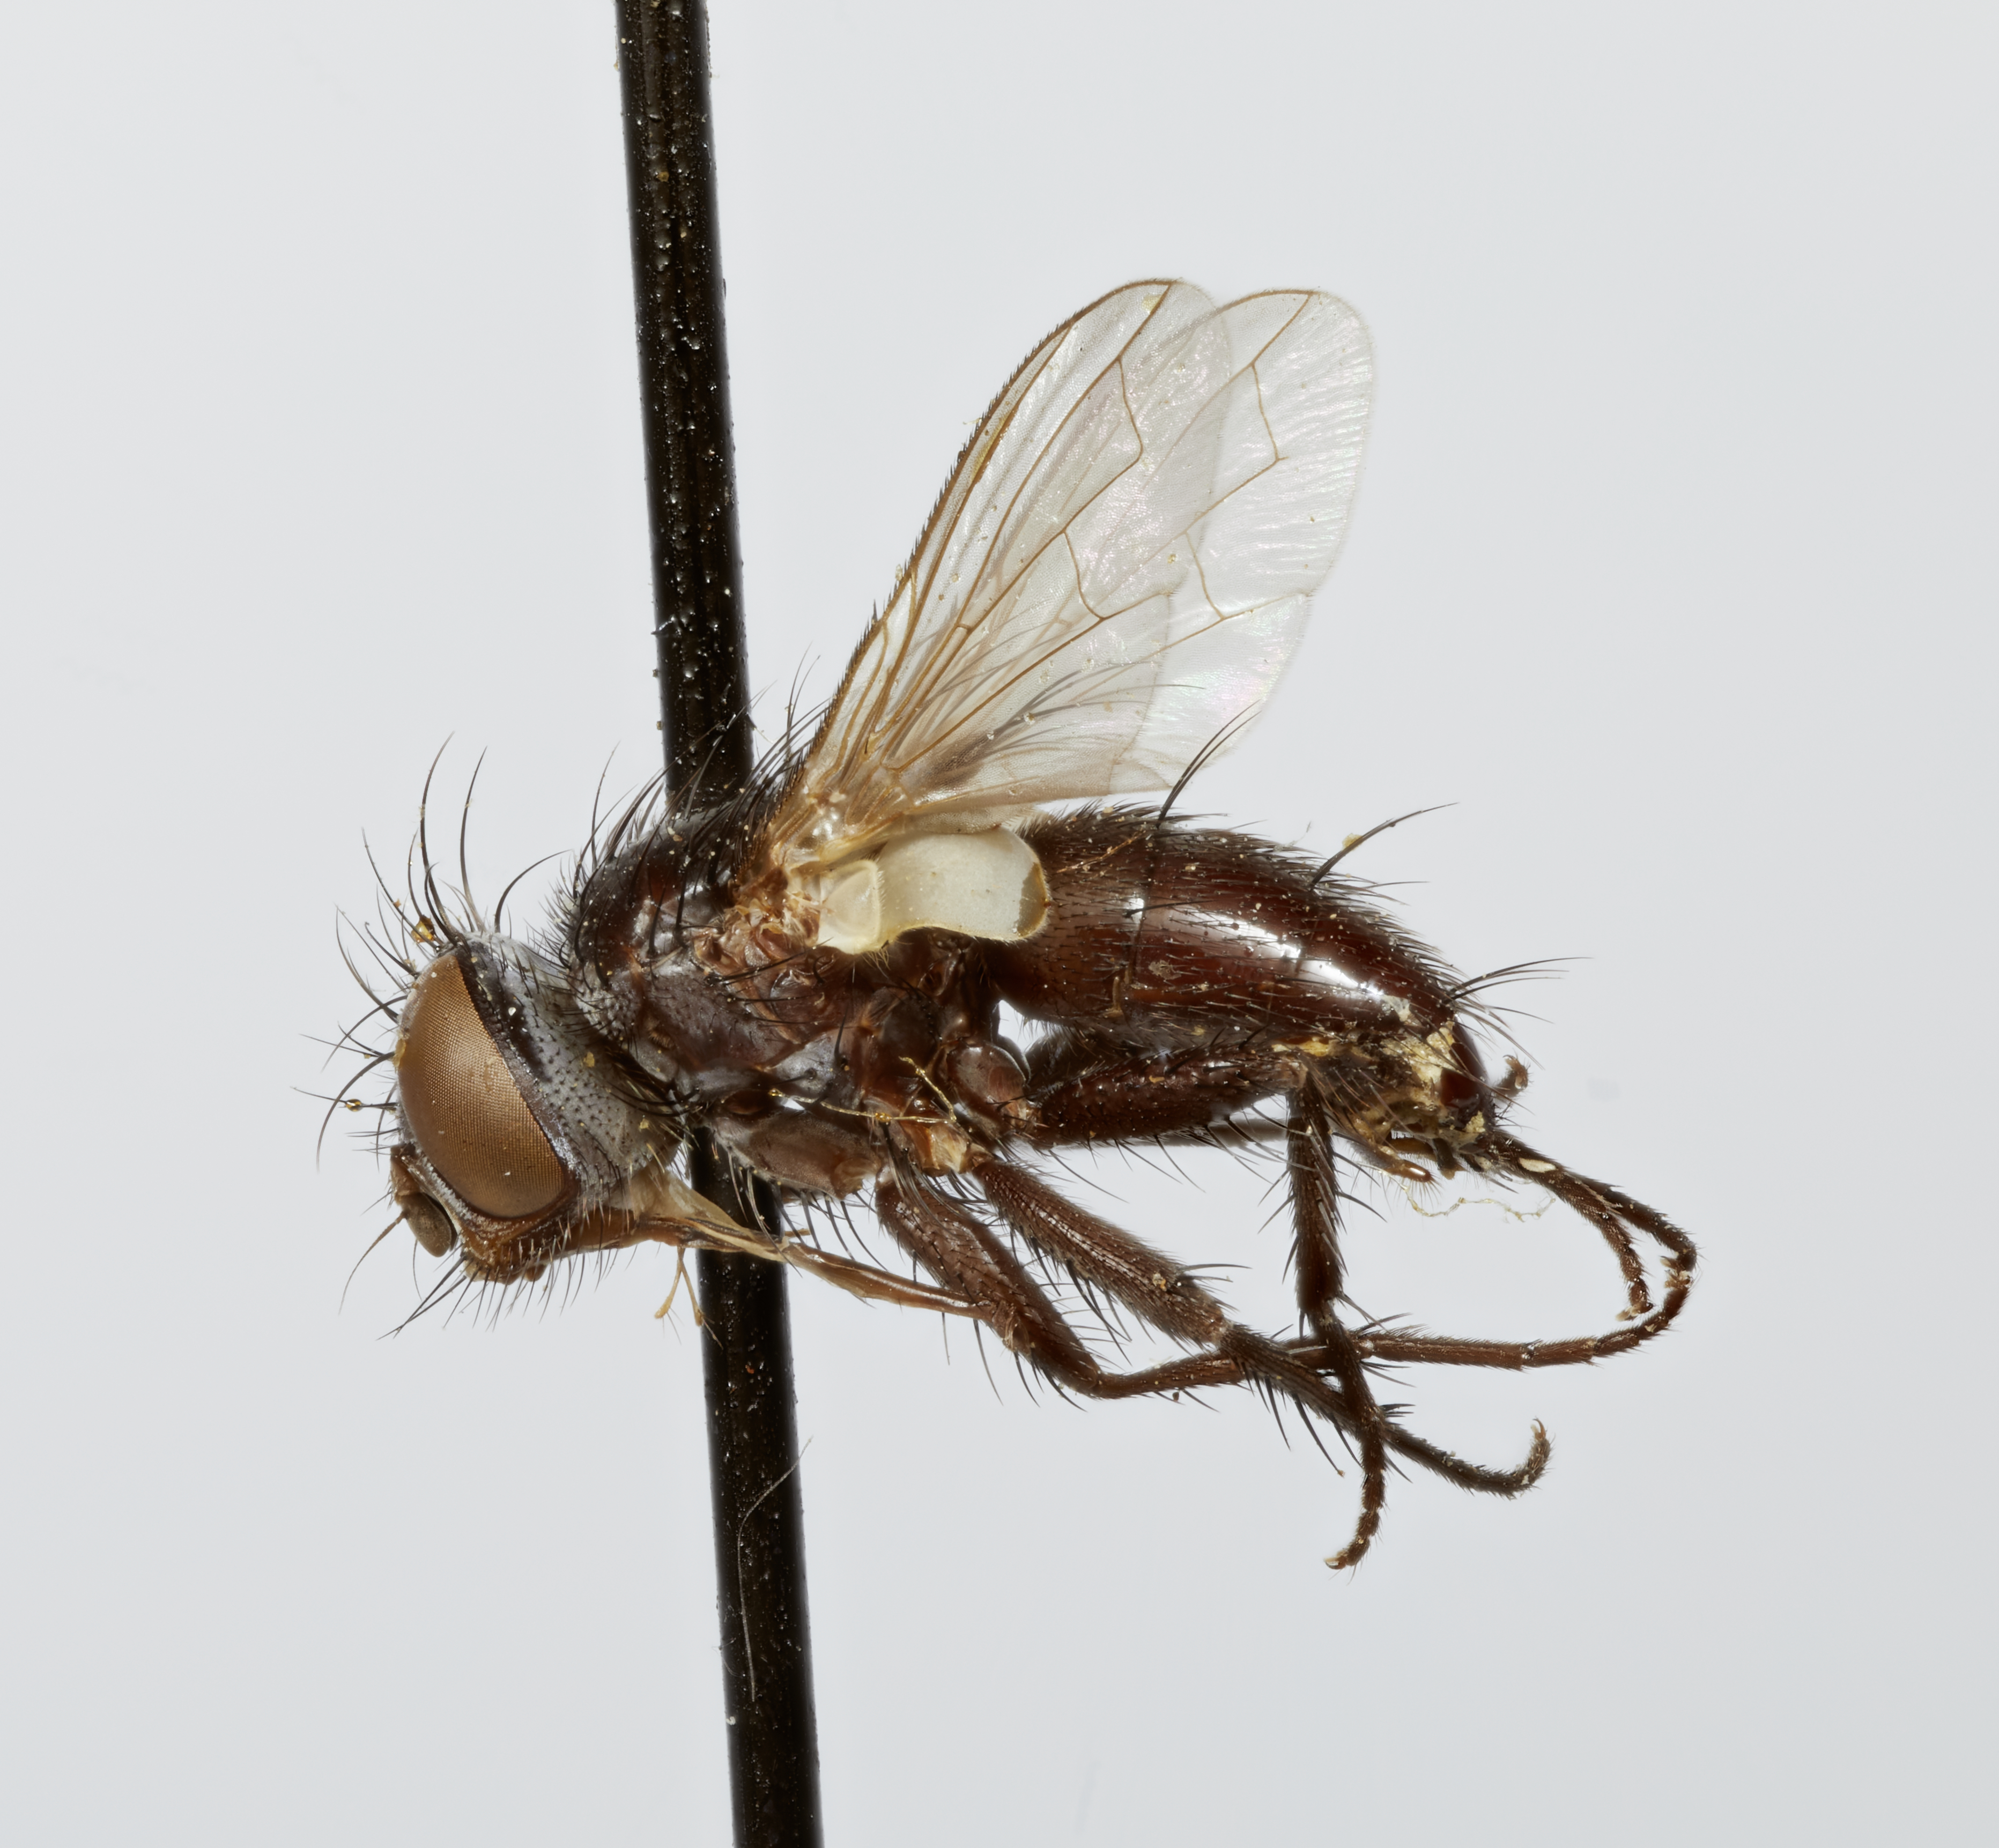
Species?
Siphopsalida meridionalis
